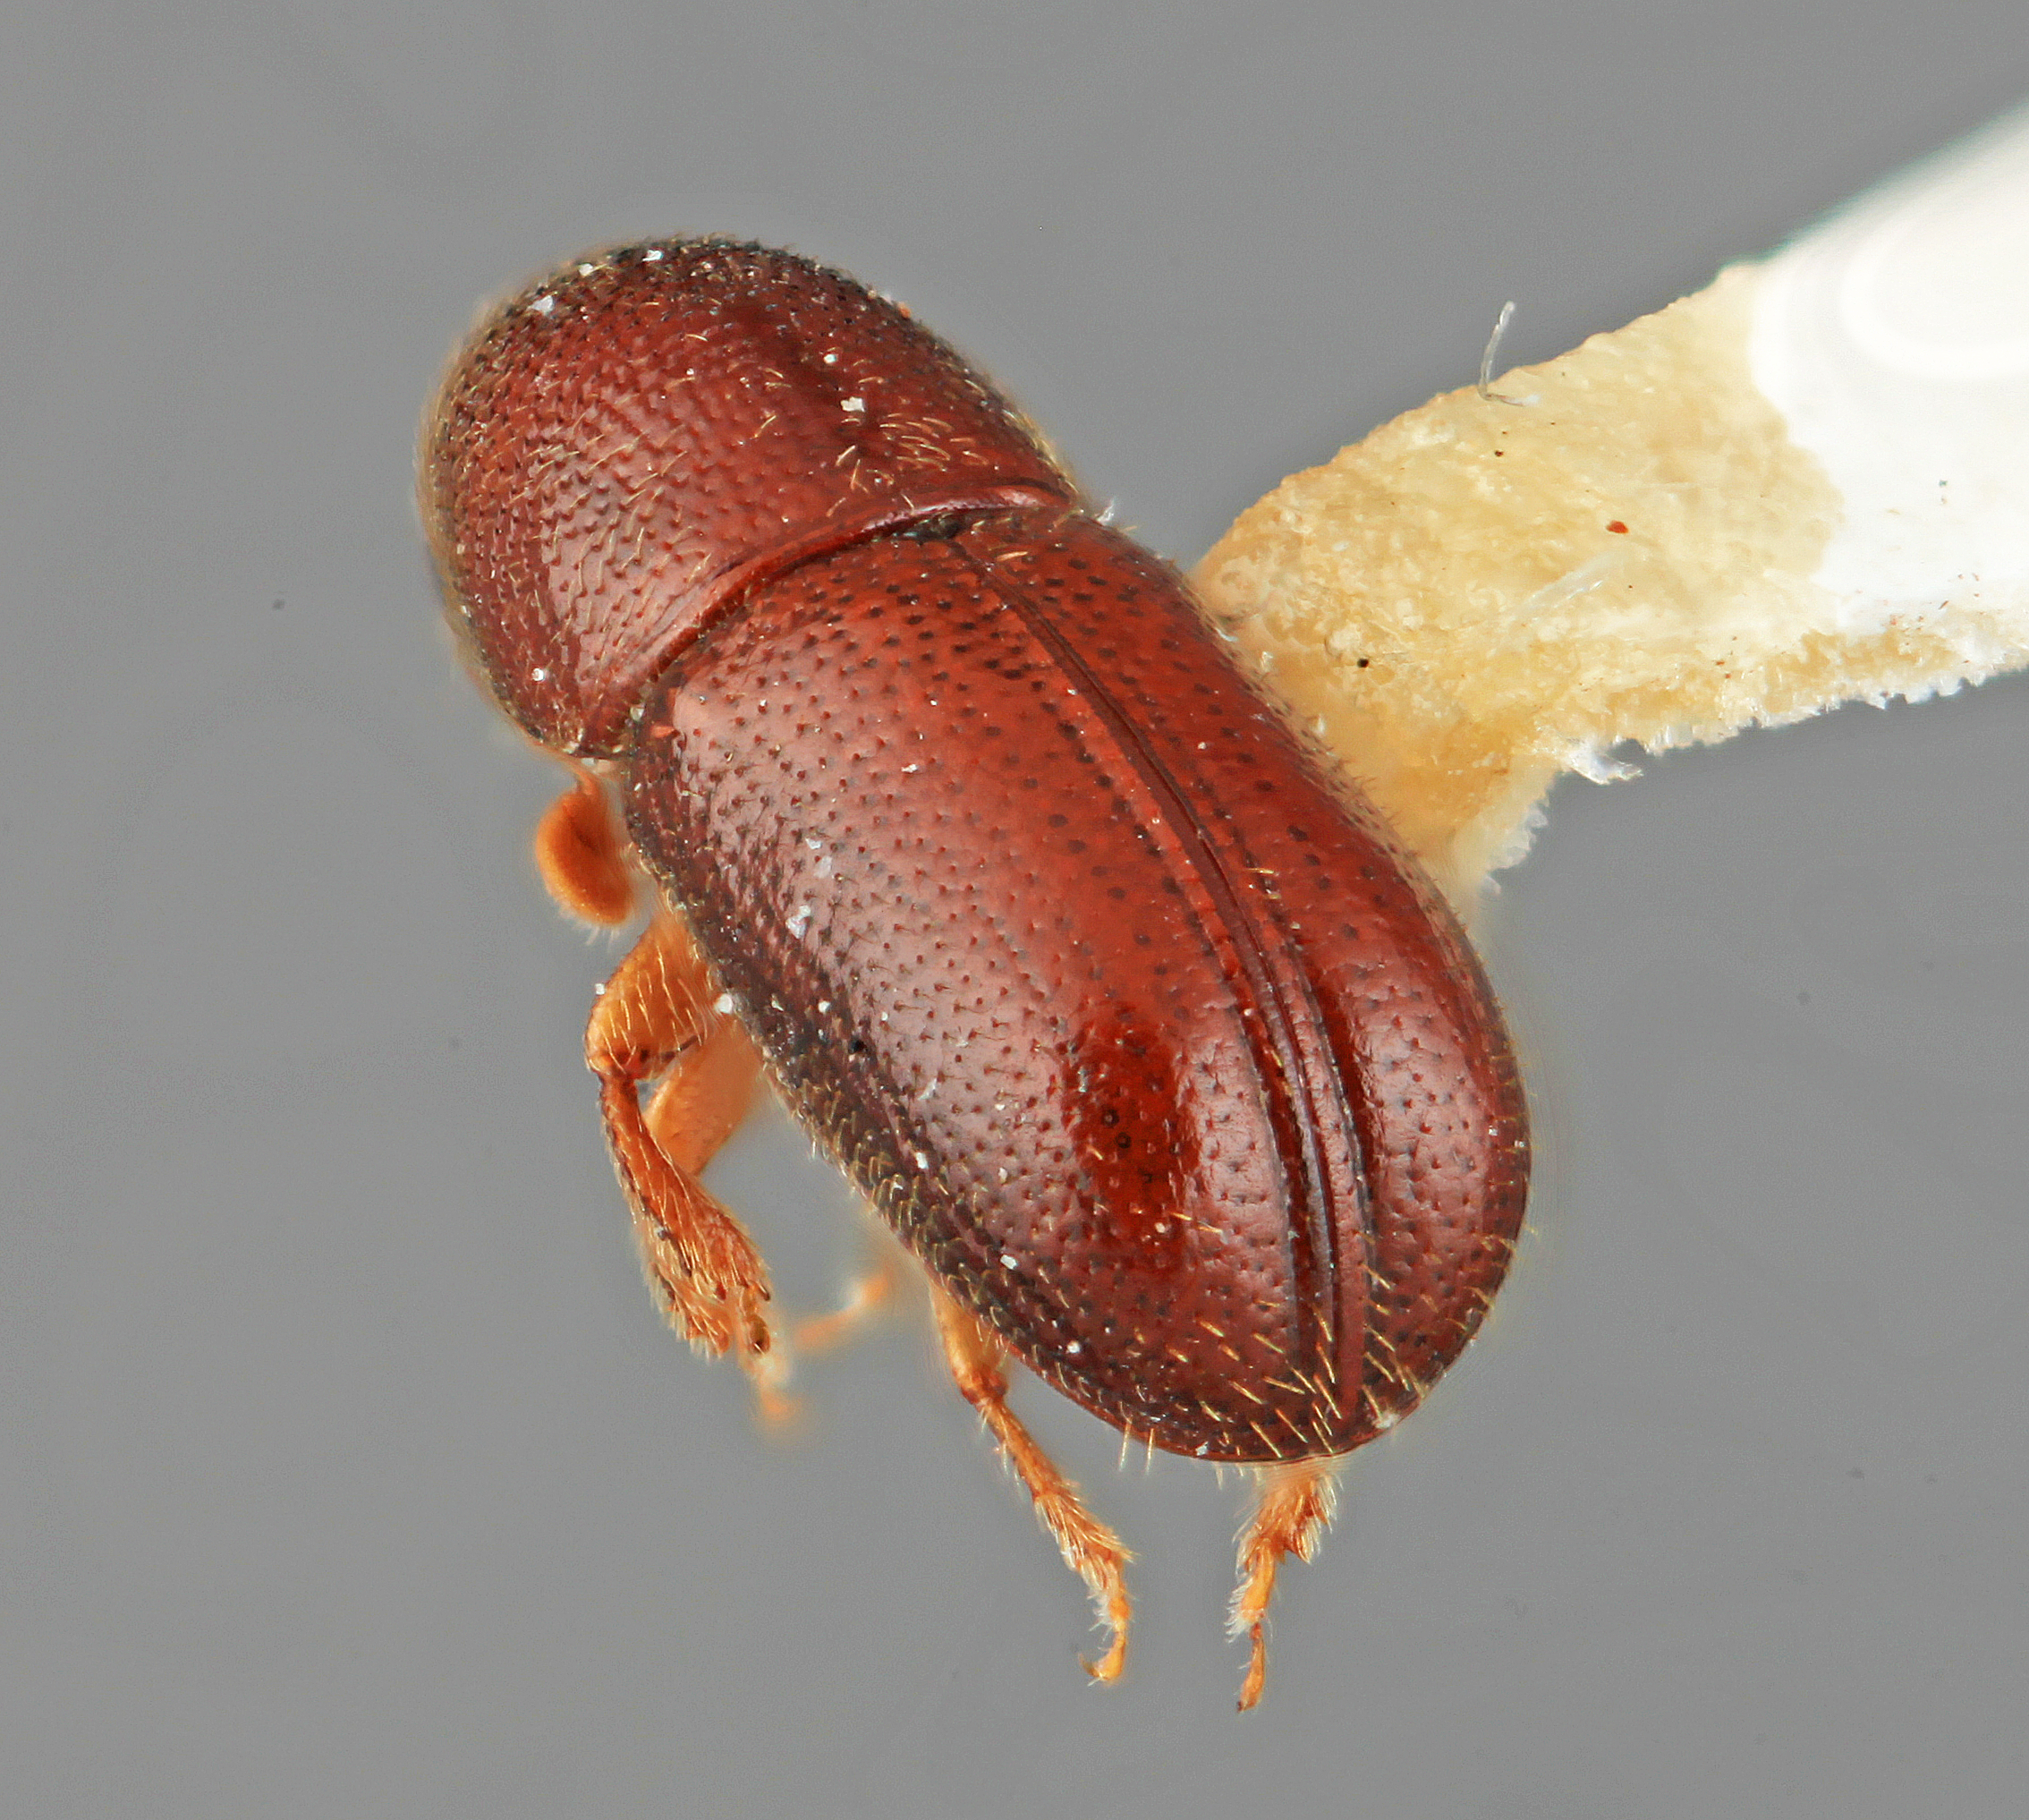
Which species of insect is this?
Araptus fossifrons
